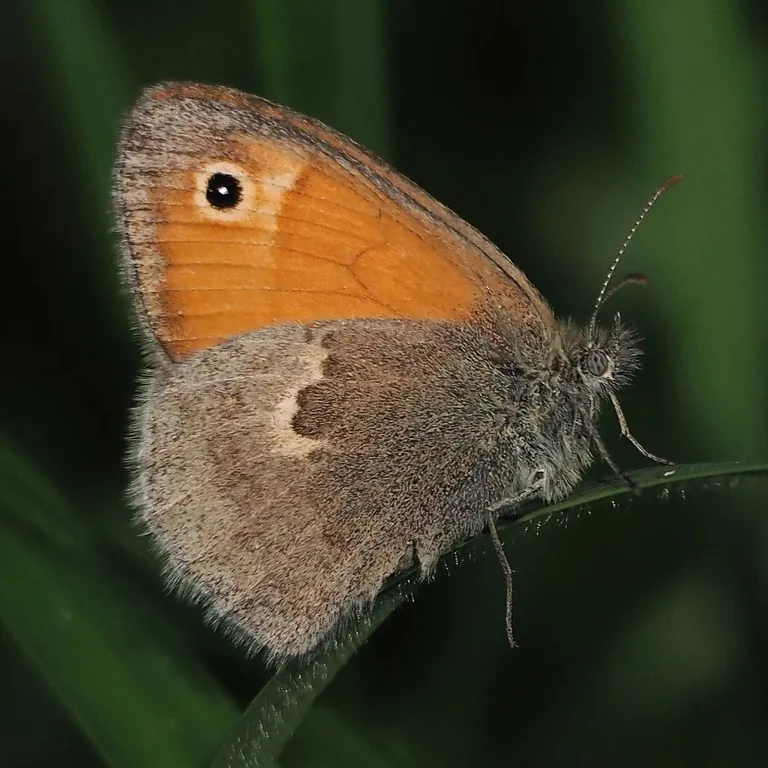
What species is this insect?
Coenonympha pamphilus
